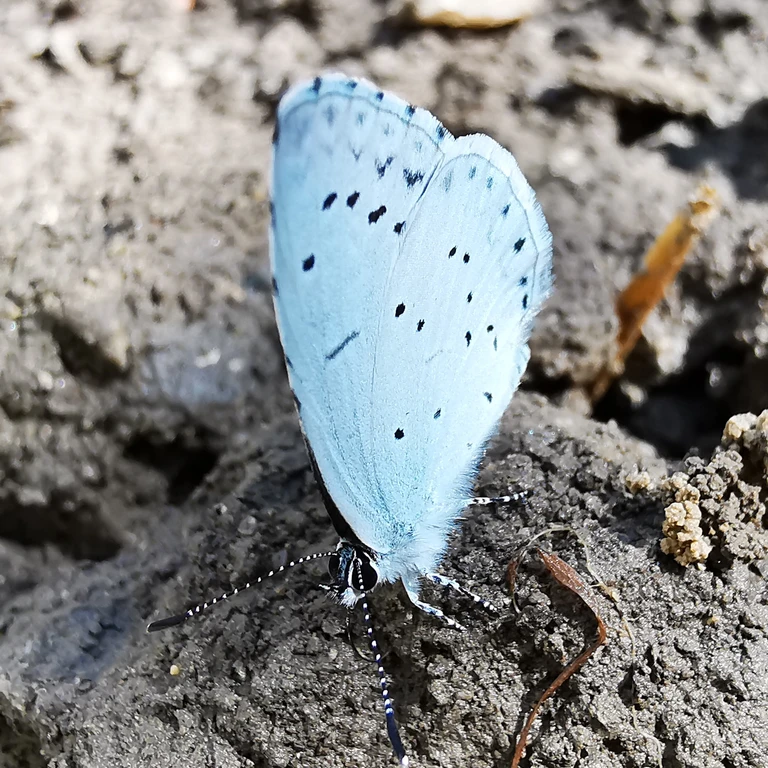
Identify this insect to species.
Celastrina argiolus
